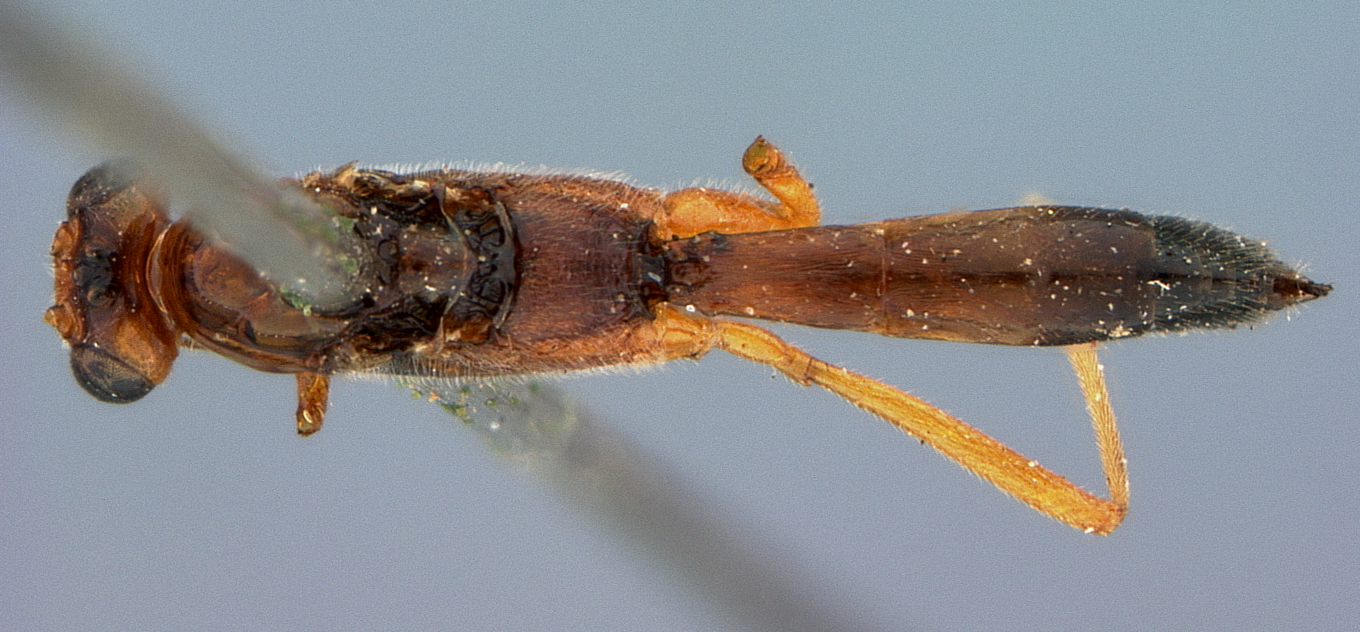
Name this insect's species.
Macrocentrus affinis
